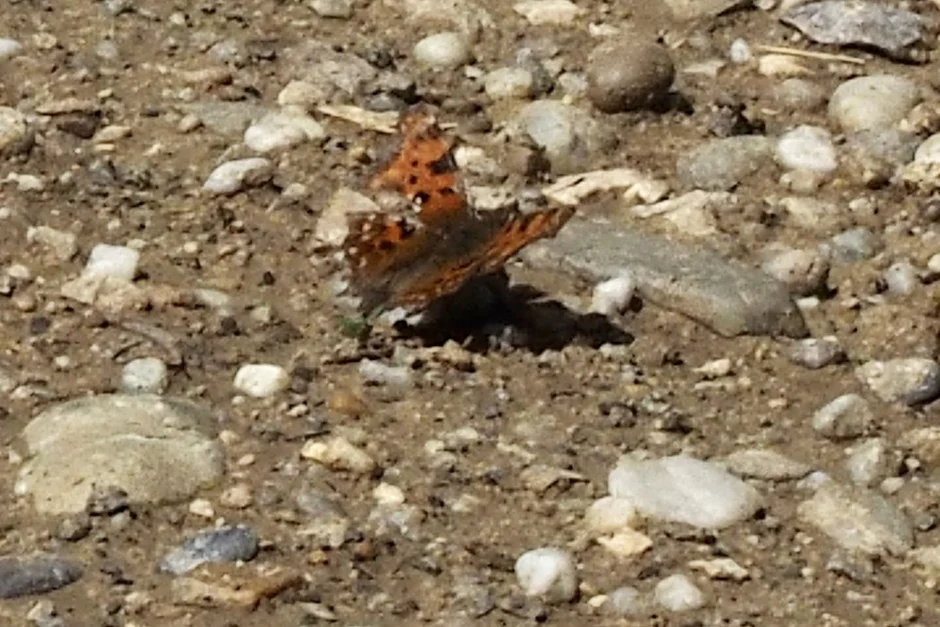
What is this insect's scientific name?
Polygonia c-album
